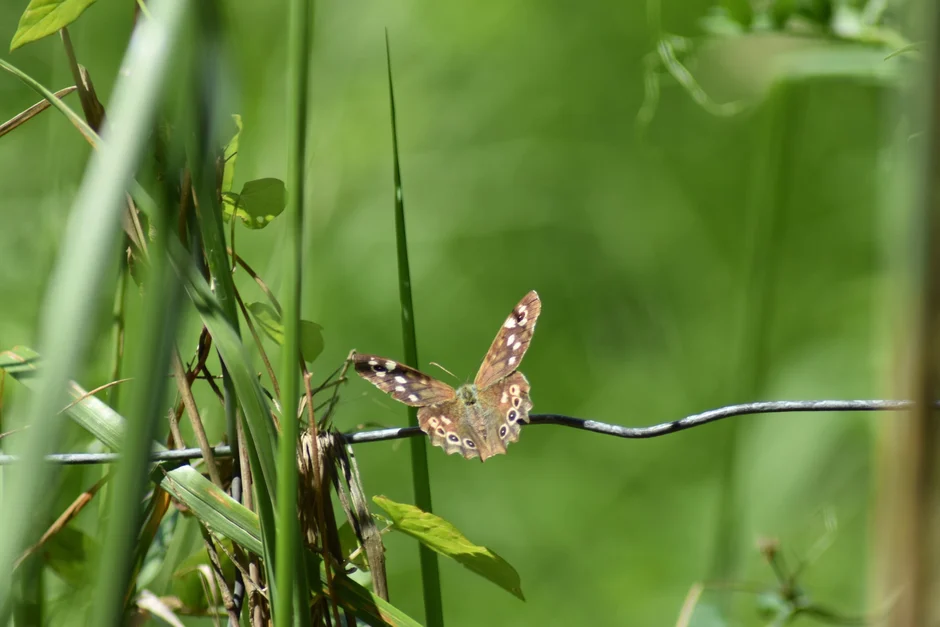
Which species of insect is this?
Pararge aegeria
